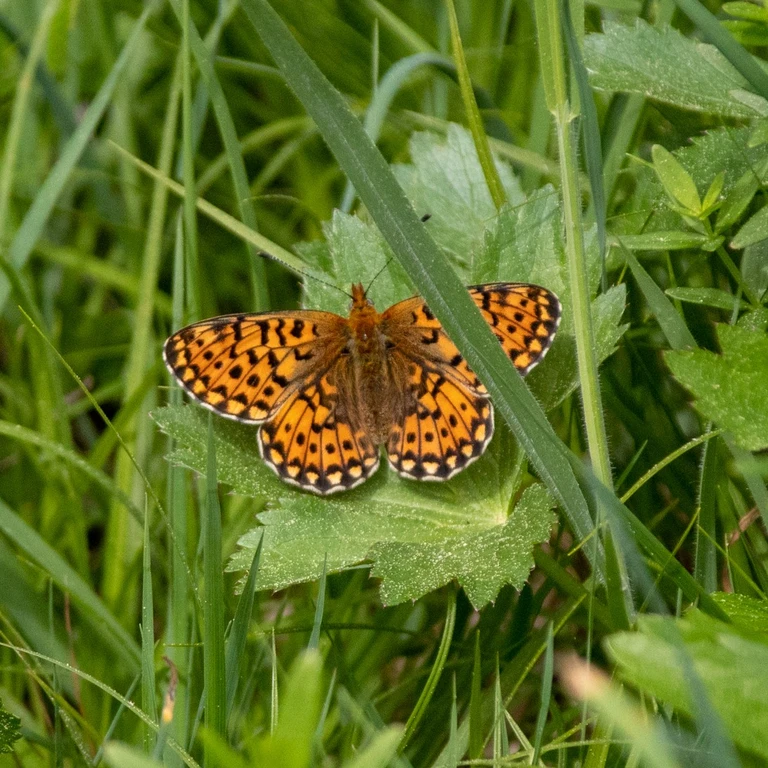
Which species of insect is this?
Boloria euphrosyne (also Clossiana euphrosyne)
